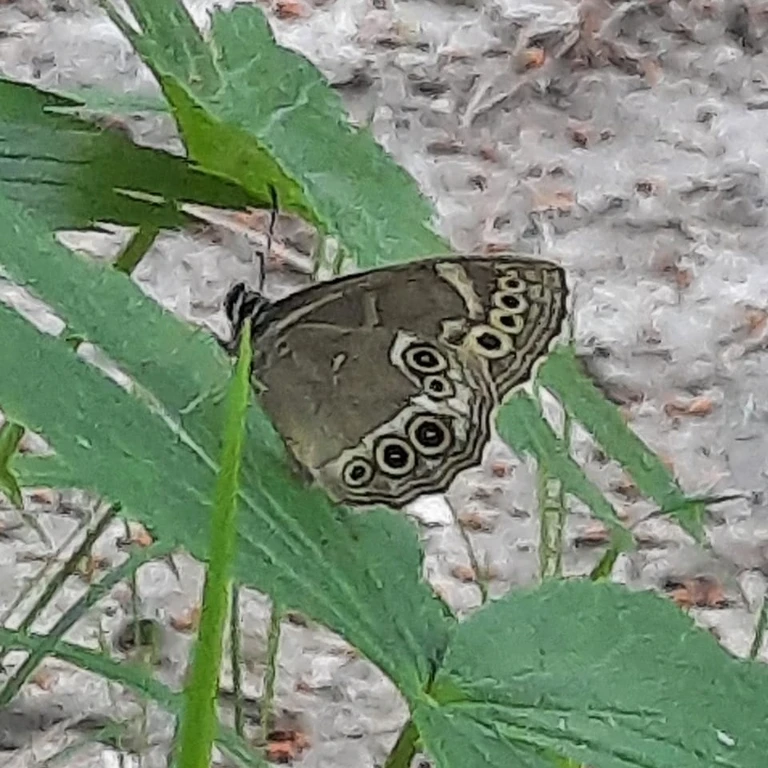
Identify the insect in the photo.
Lopinga achine (also Pararge achine)
